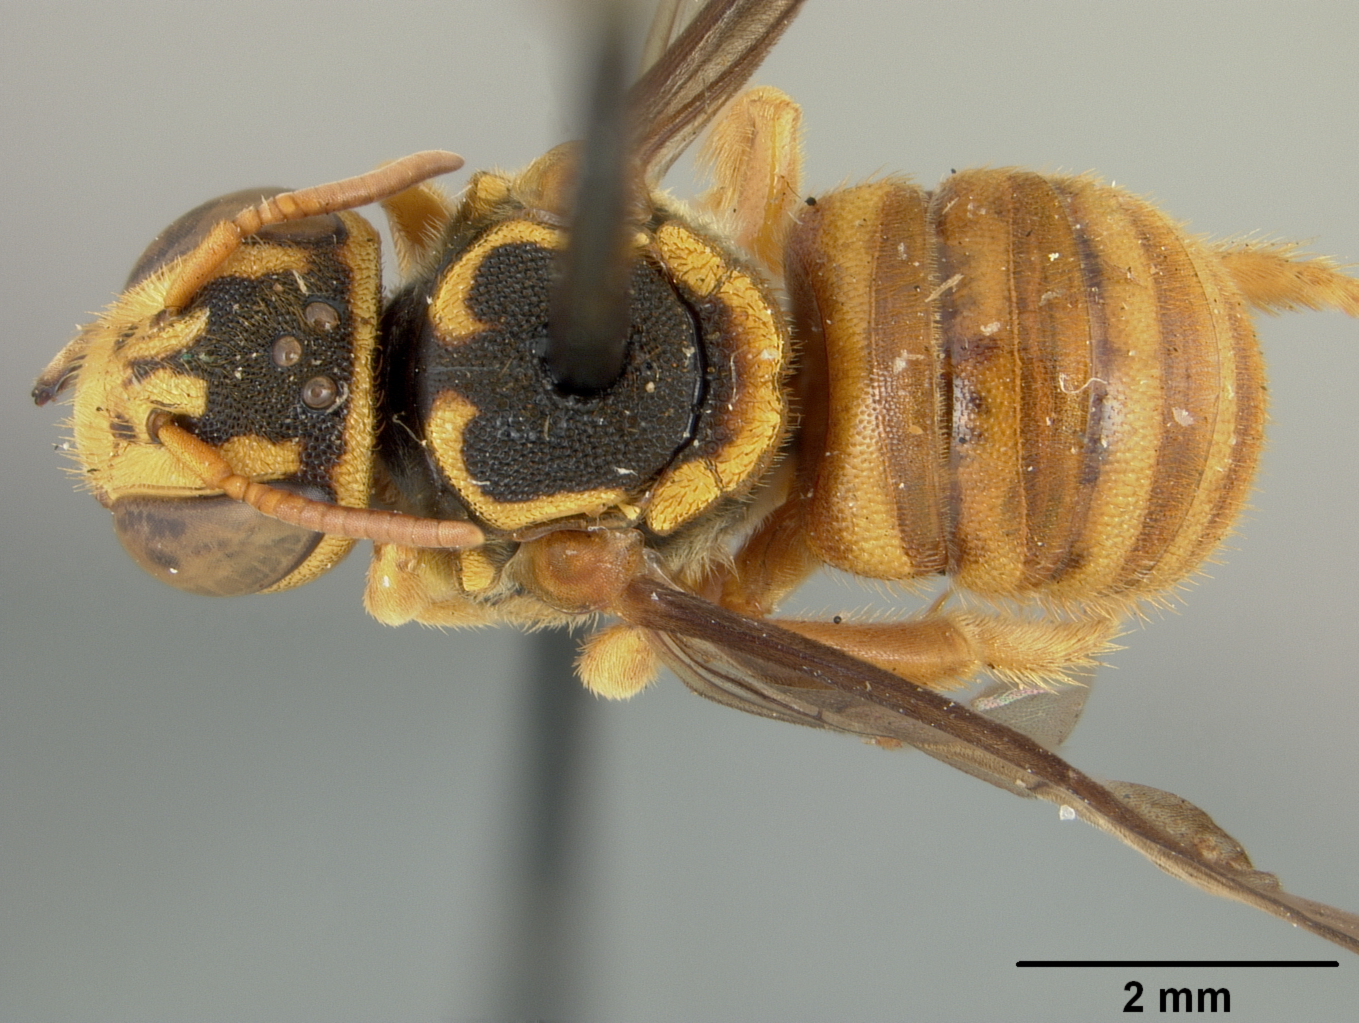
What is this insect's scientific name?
Hypanthidium panamense
